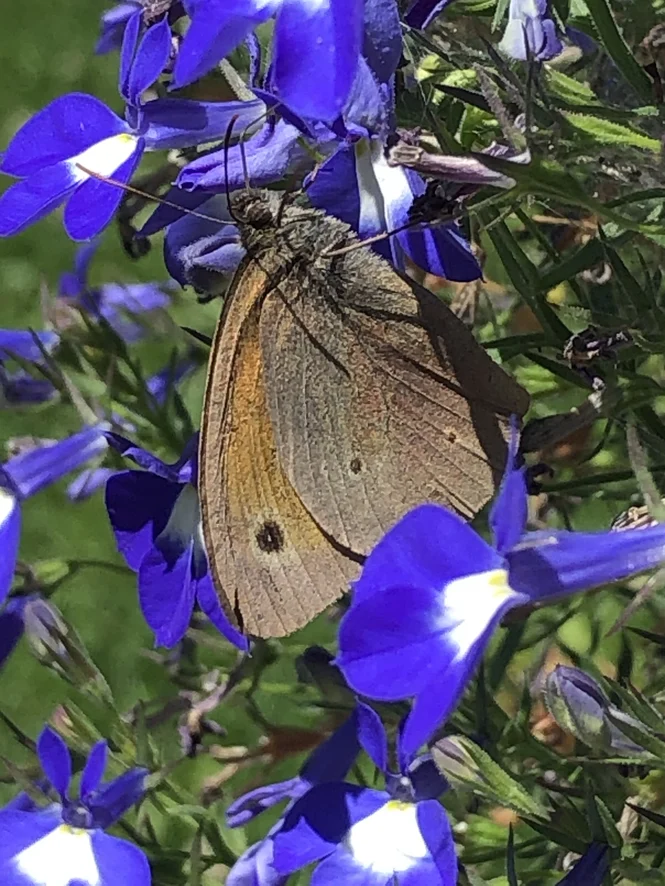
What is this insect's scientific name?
Maniola jurtina
